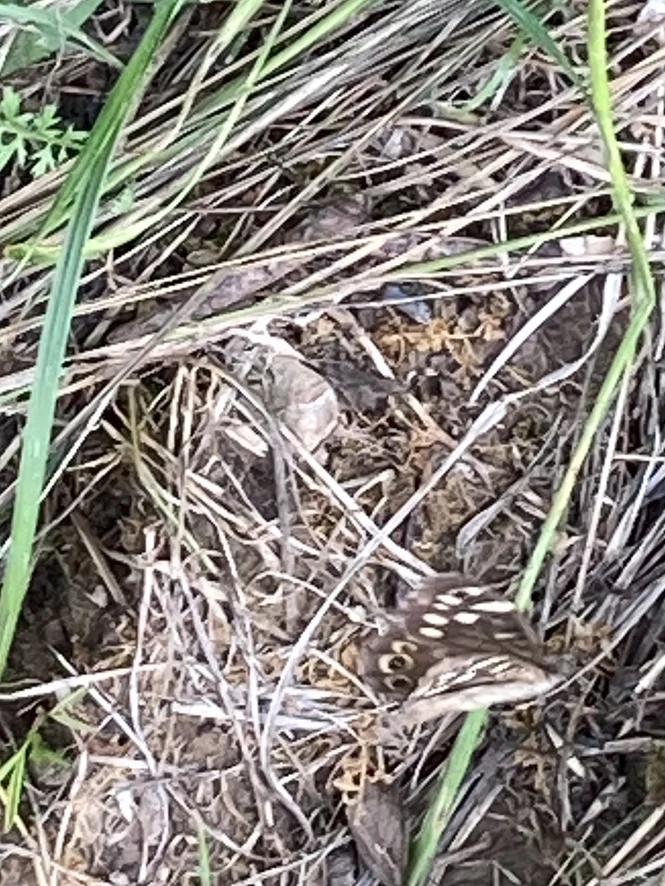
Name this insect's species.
Pararge aegeria
